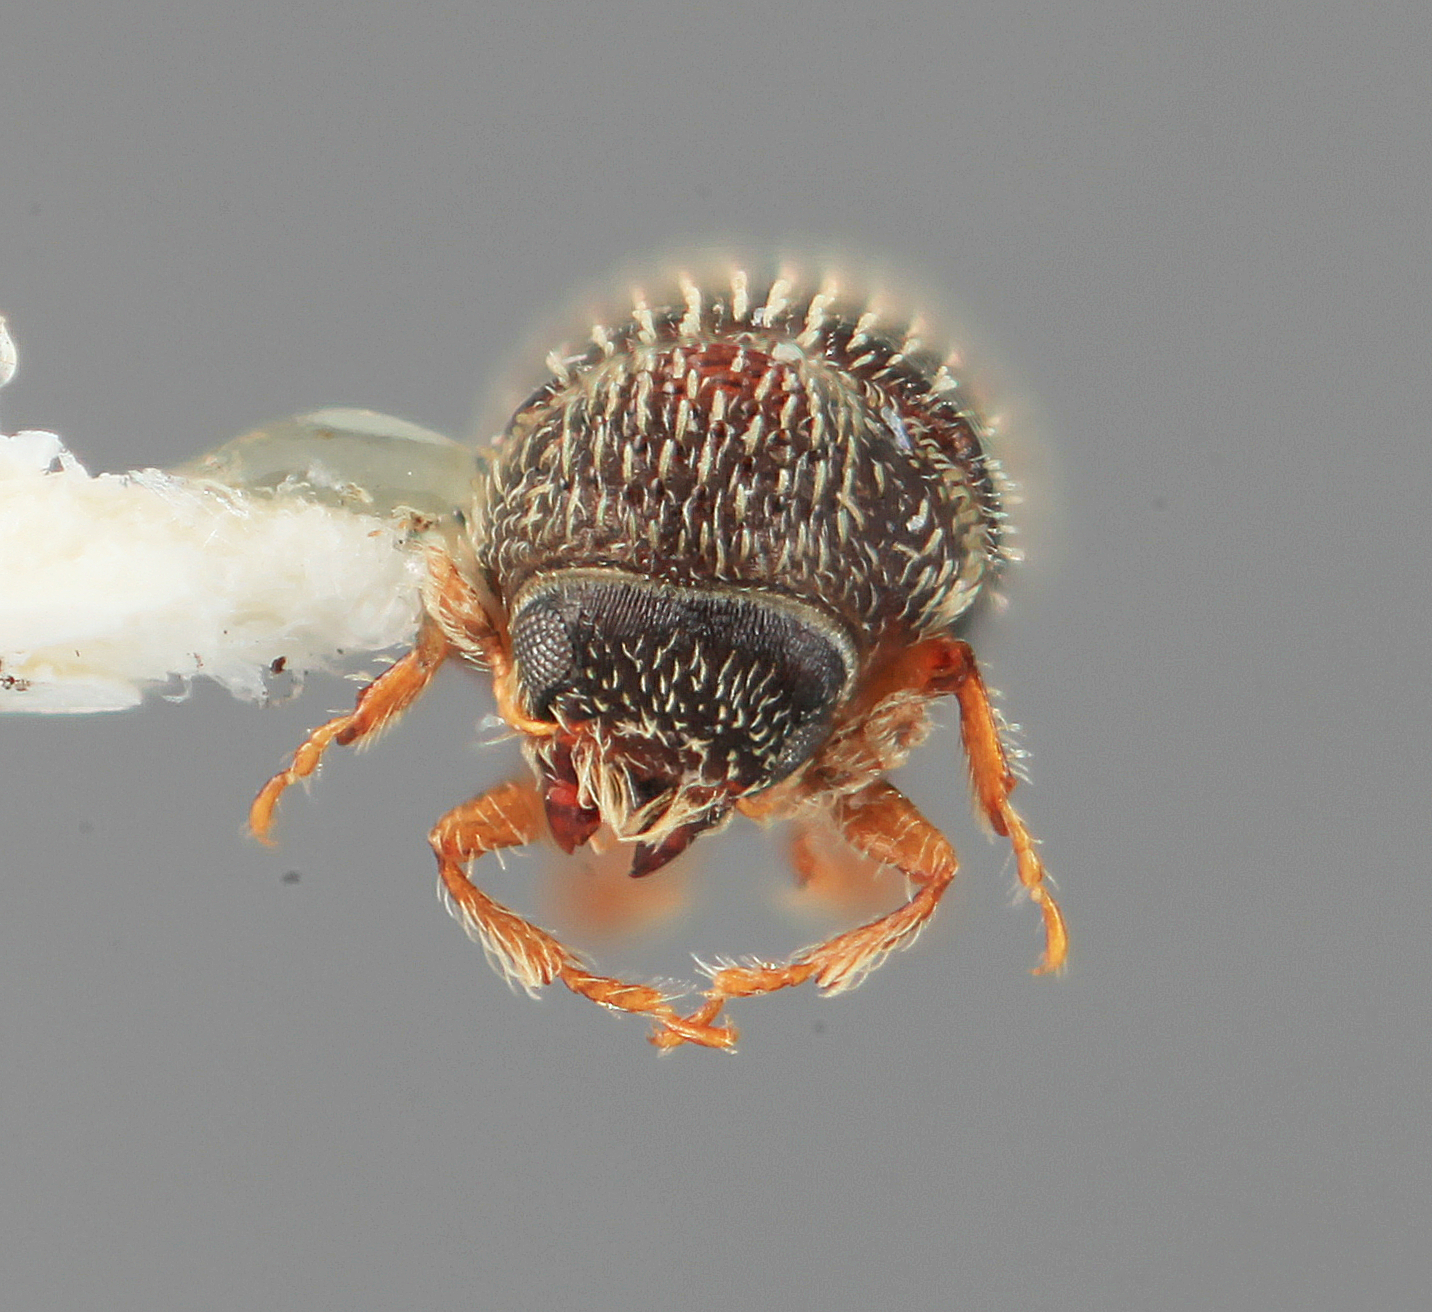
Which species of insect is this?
Pseudothysanoes verdicus
